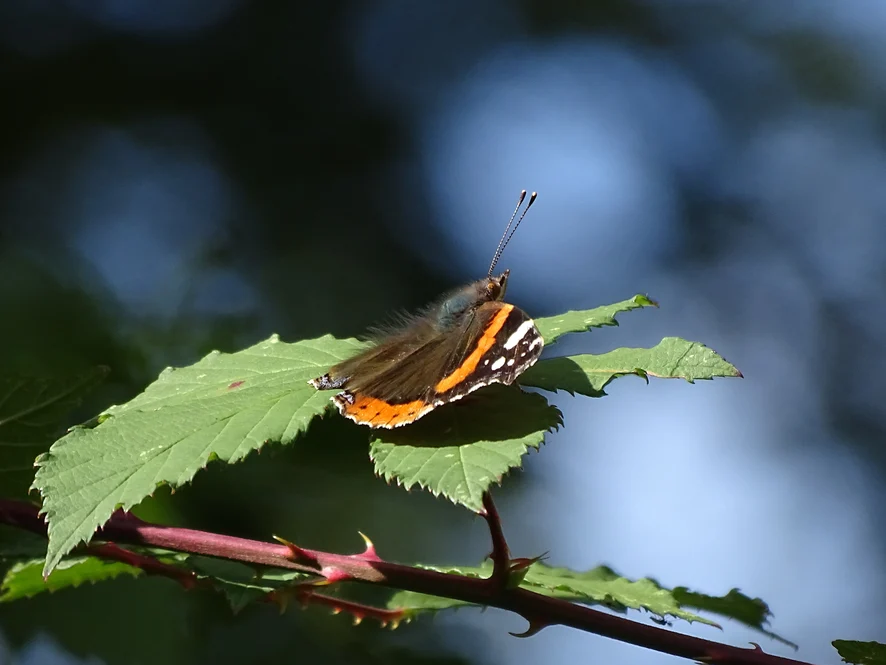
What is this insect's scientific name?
Vanessa atalanta
